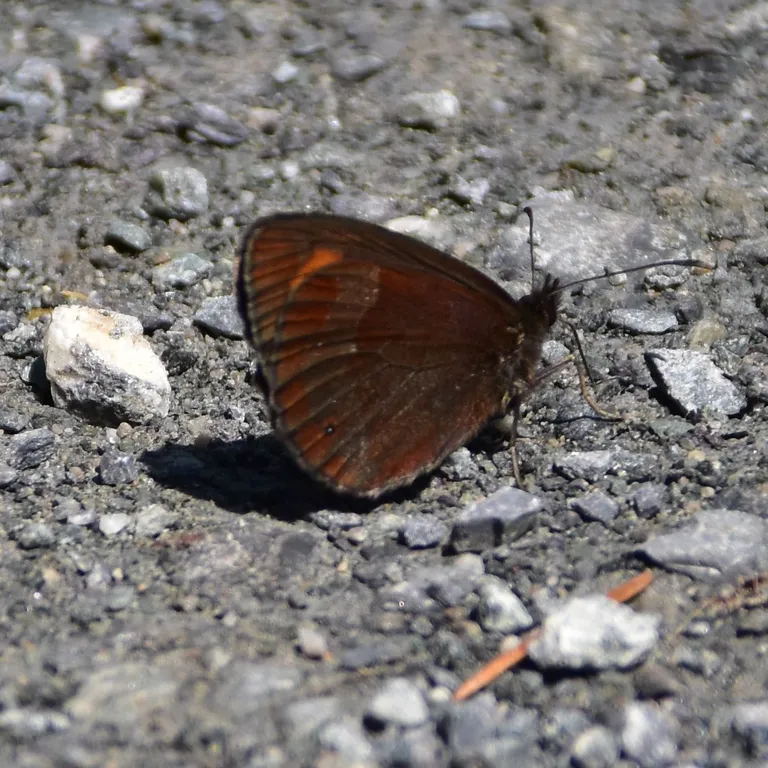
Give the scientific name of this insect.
Erebia aethiops
